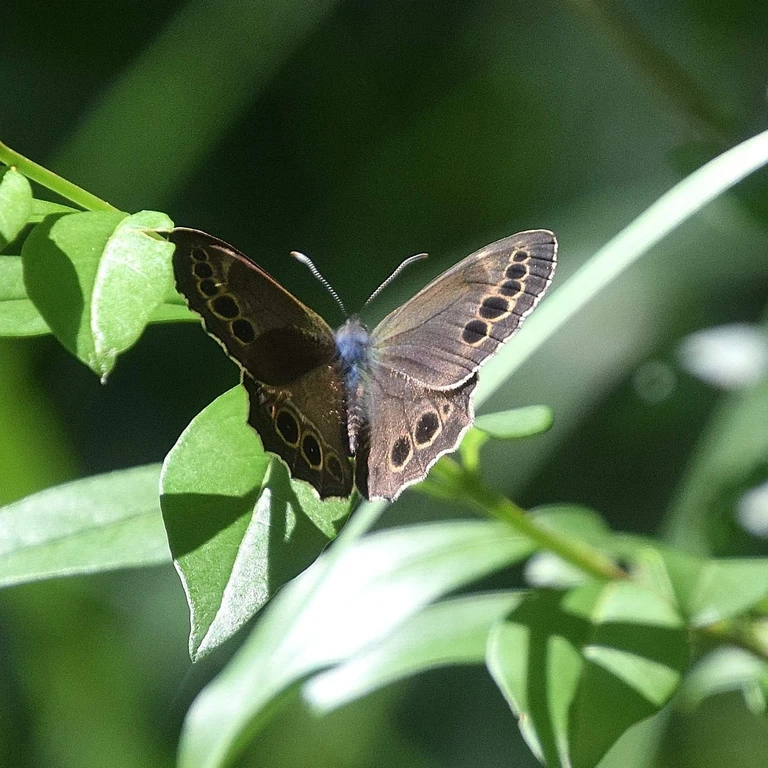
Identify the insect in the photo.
Lopinga achine (also Pararge achine)
